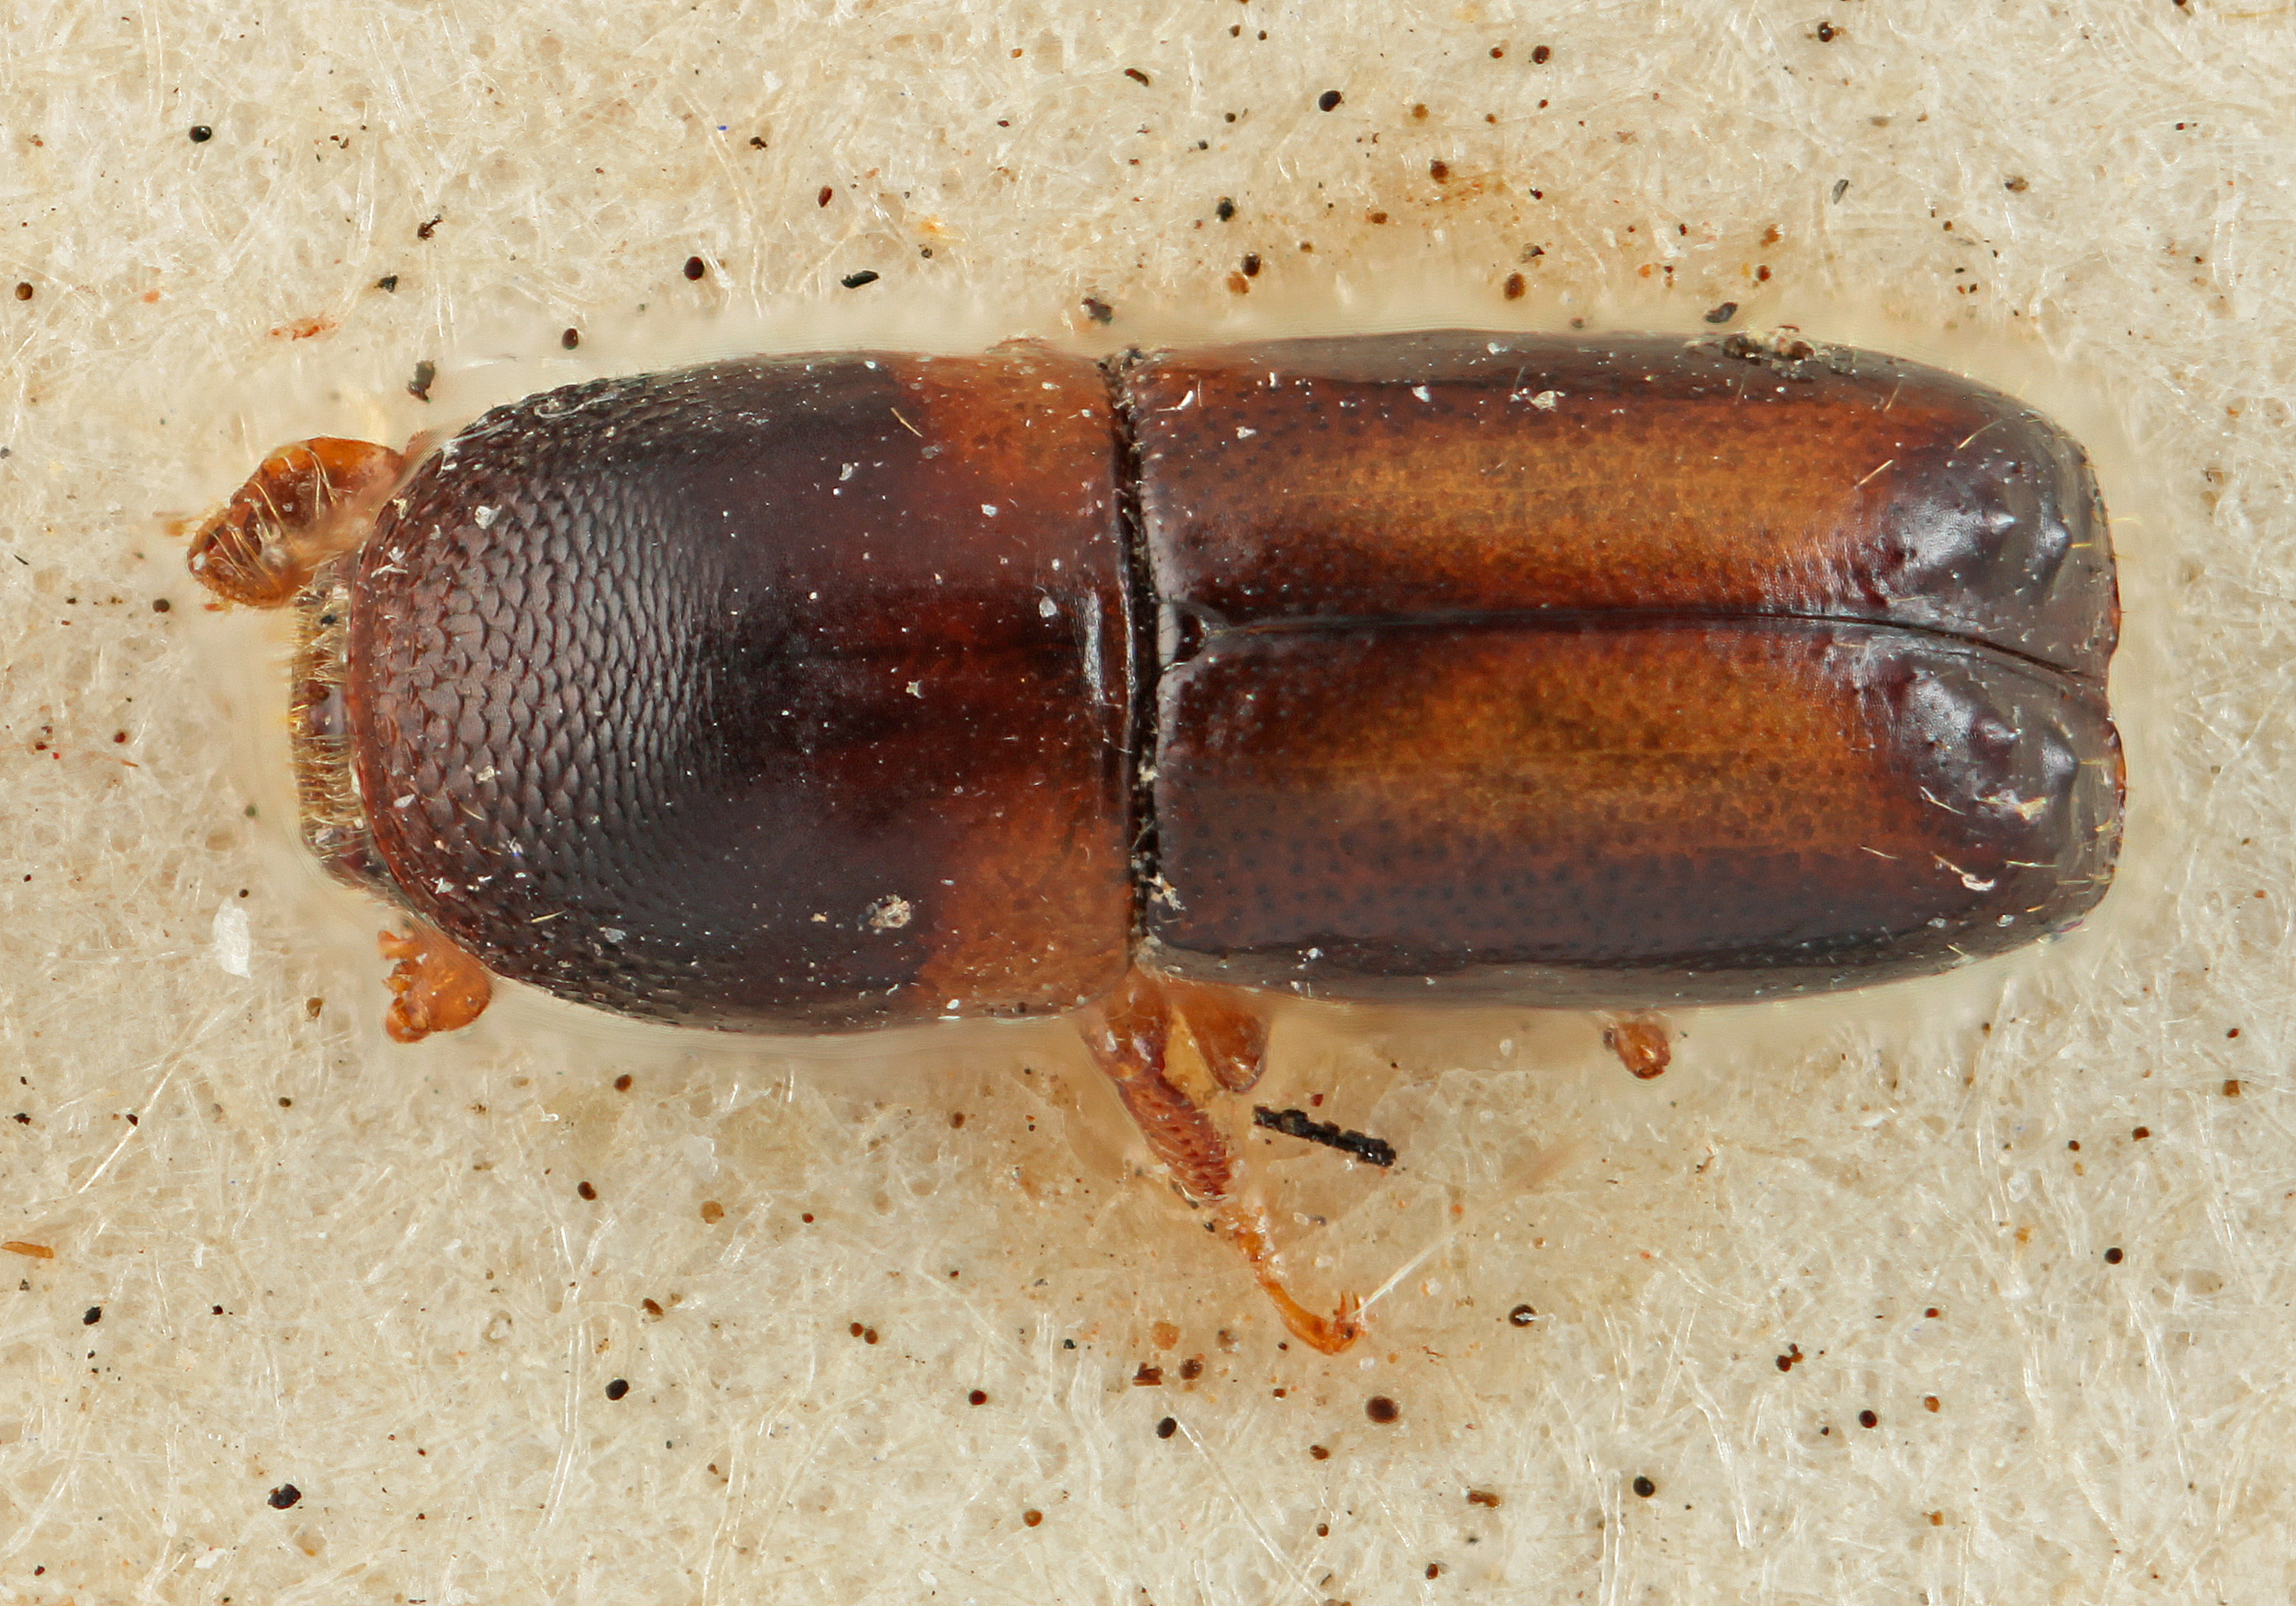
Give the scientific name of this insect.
Monarthrum sexdentatum
